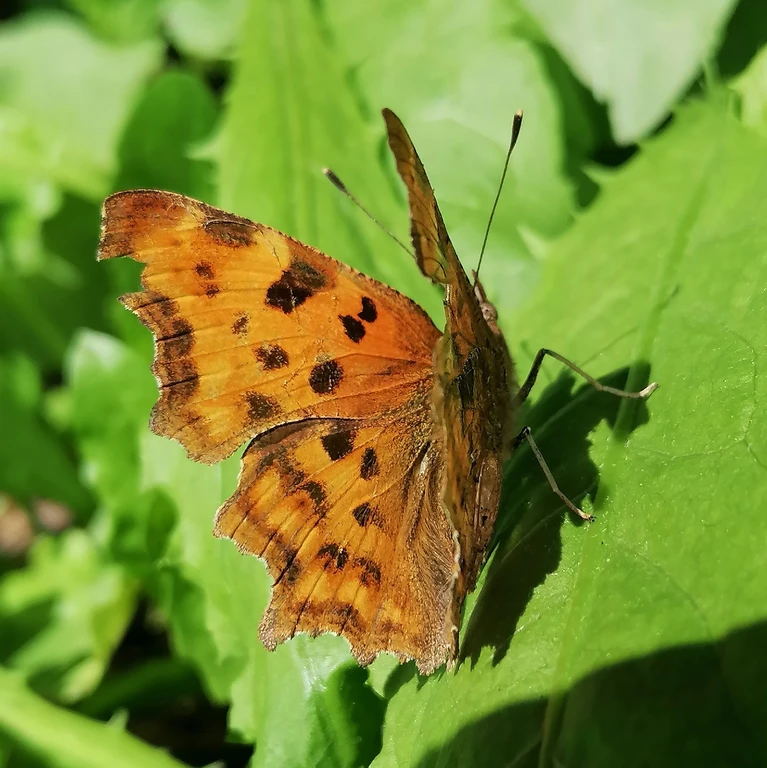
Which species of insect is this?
Polygonia c-album
